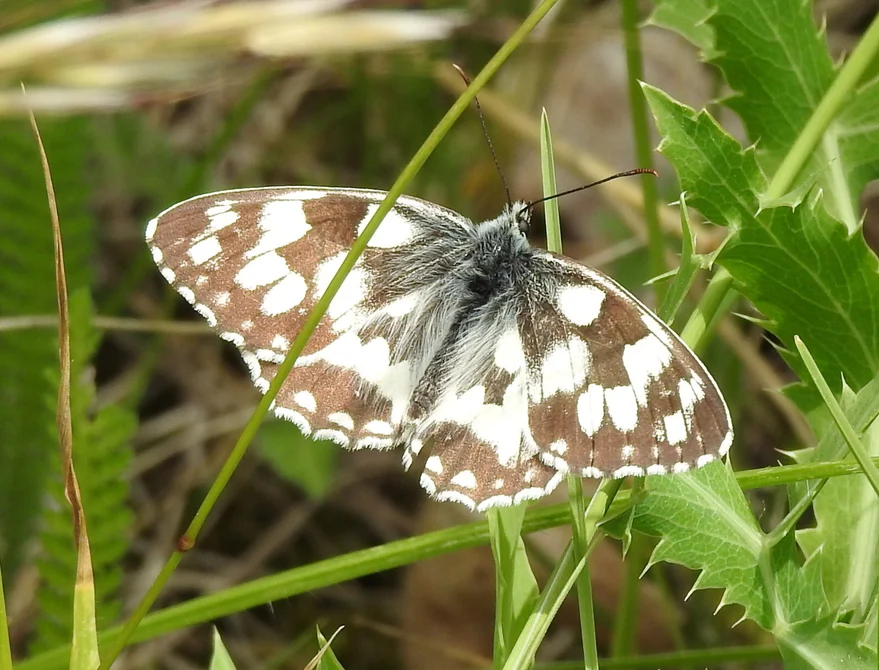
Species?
Melanargia galathea
